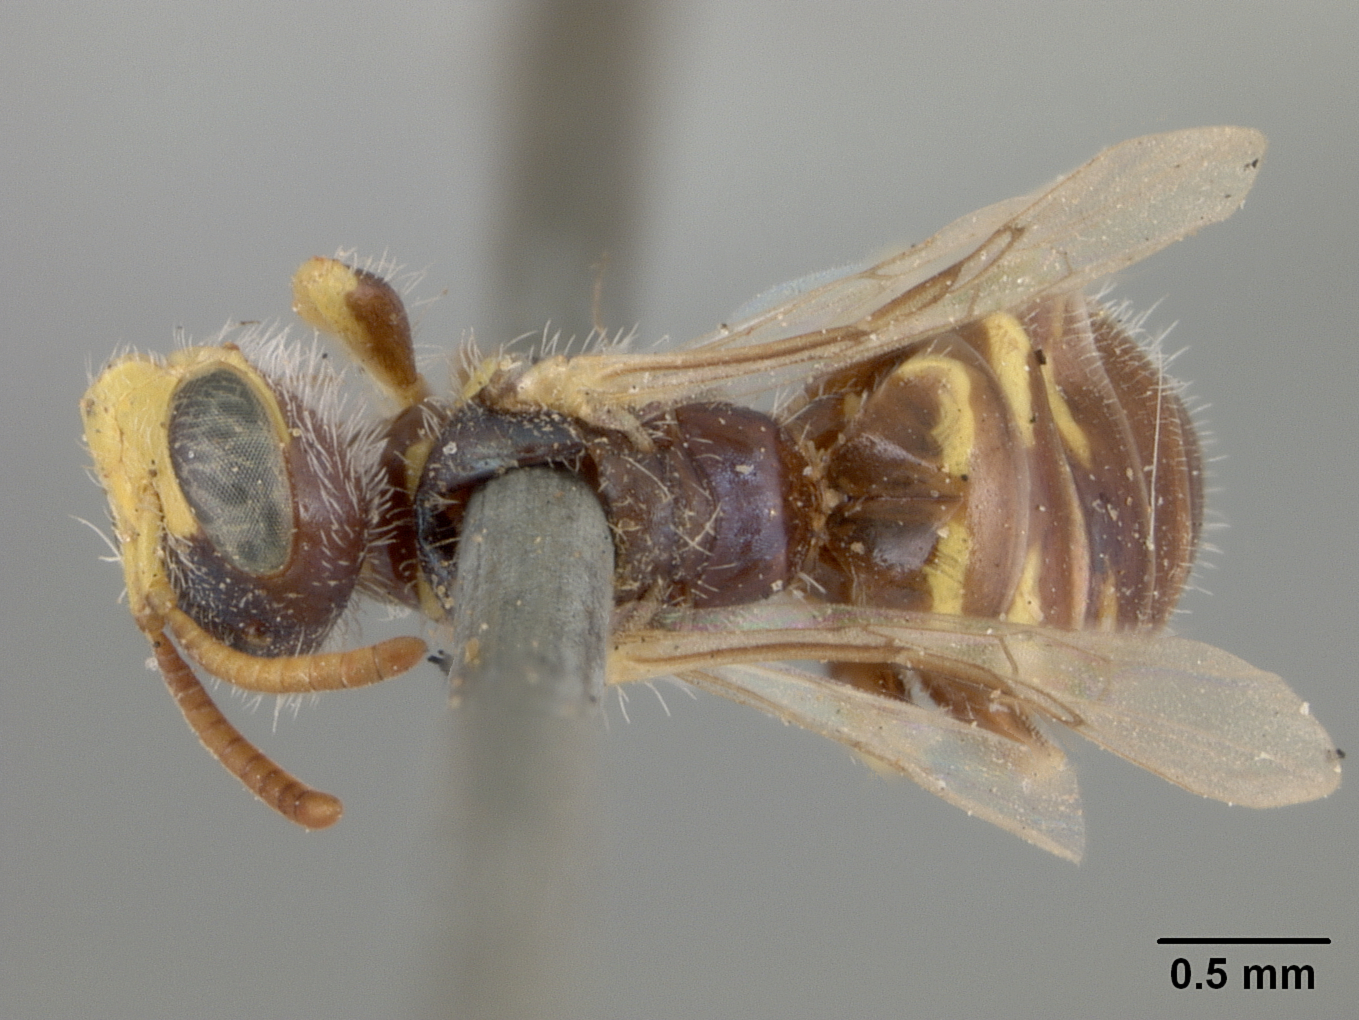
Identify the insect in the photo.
Perdita erigeronis
